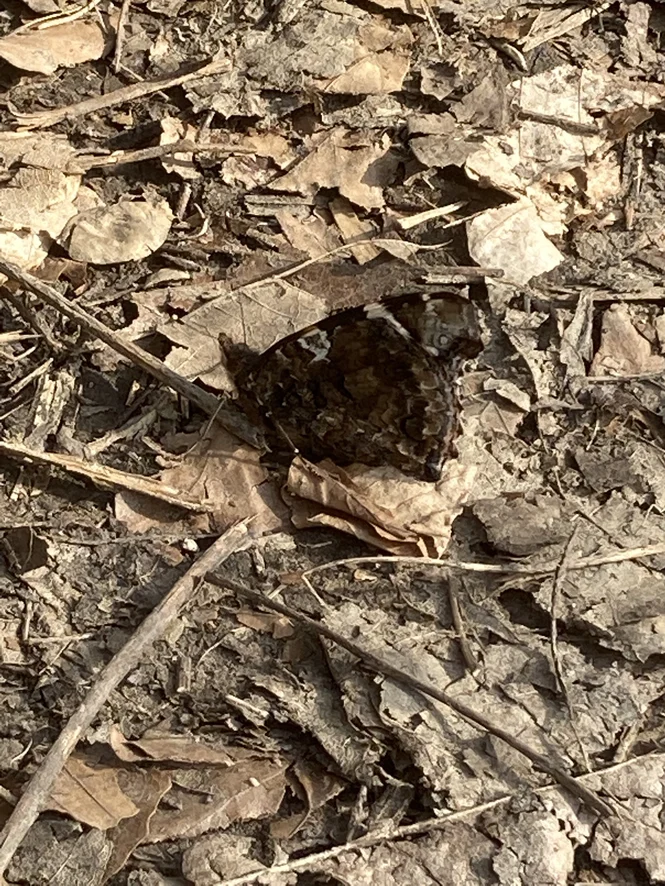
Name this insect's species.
Vanessa atalanta
